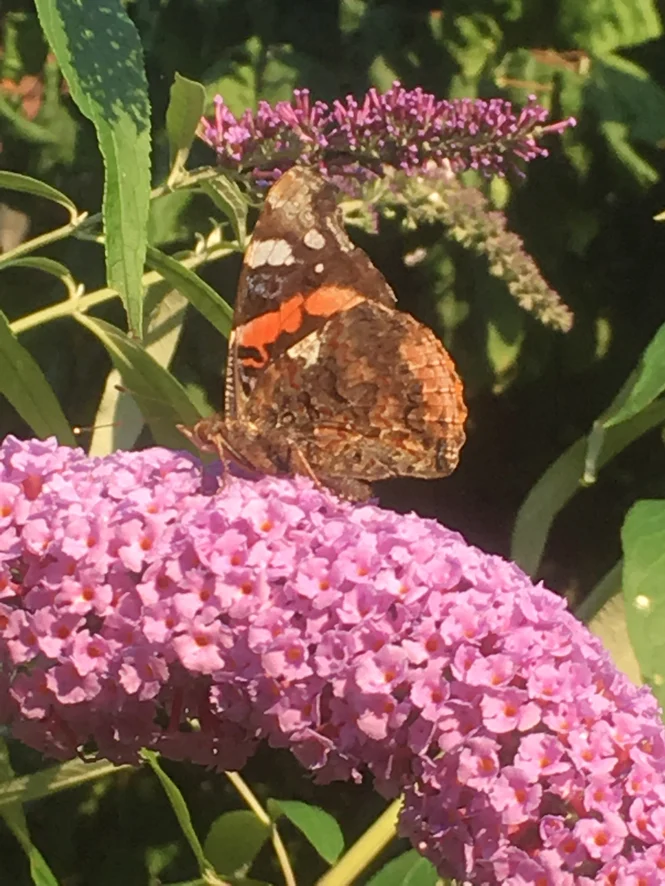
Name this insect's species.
Vanessa atalanta
